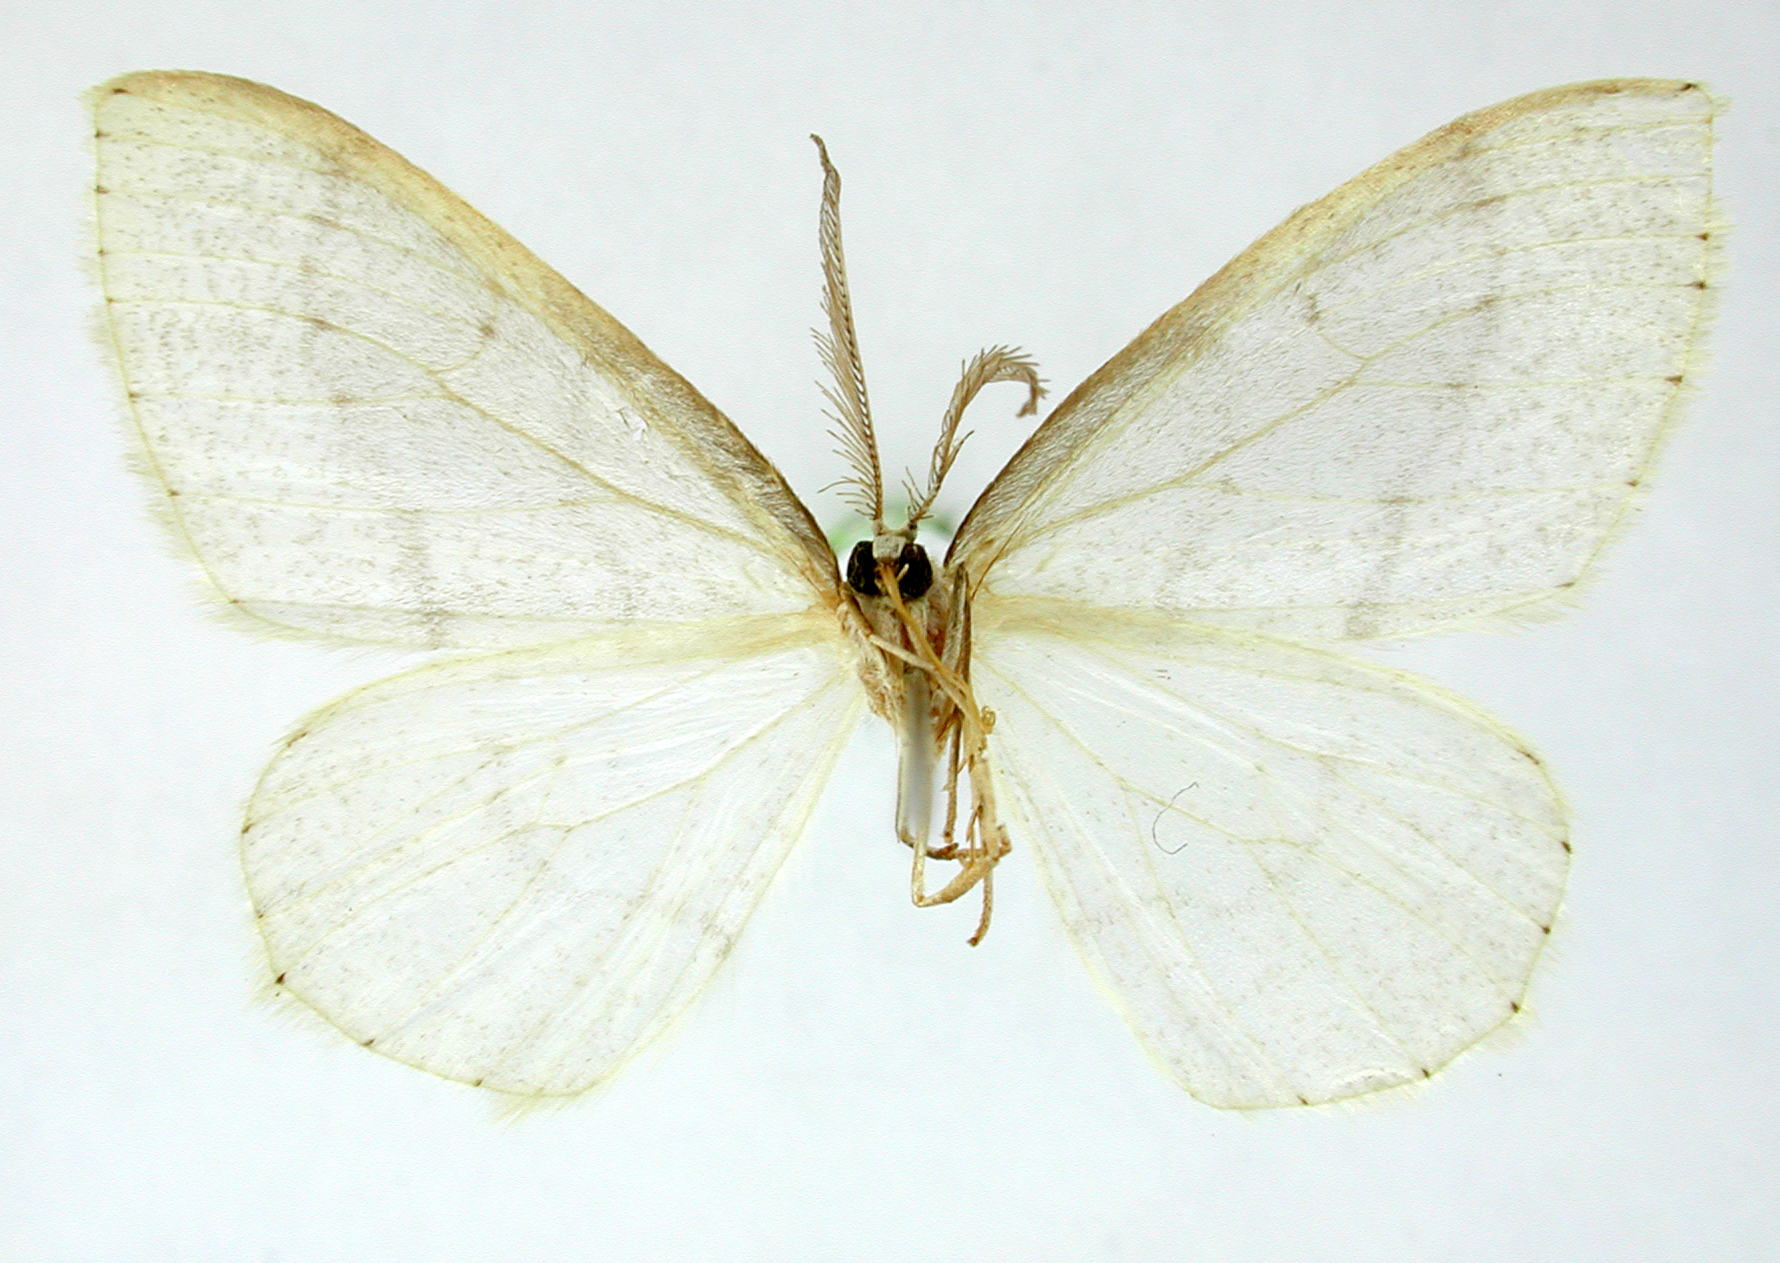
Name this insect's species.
Therina blandaria
